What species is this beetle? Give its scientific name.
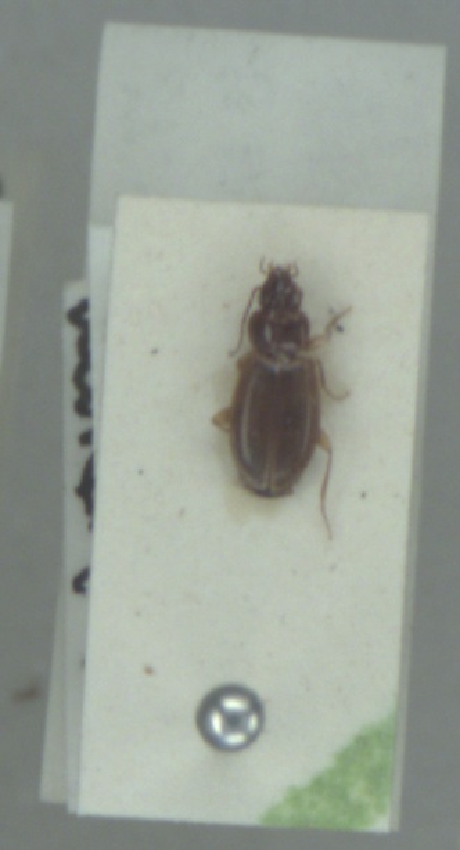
Trechus obtusus
